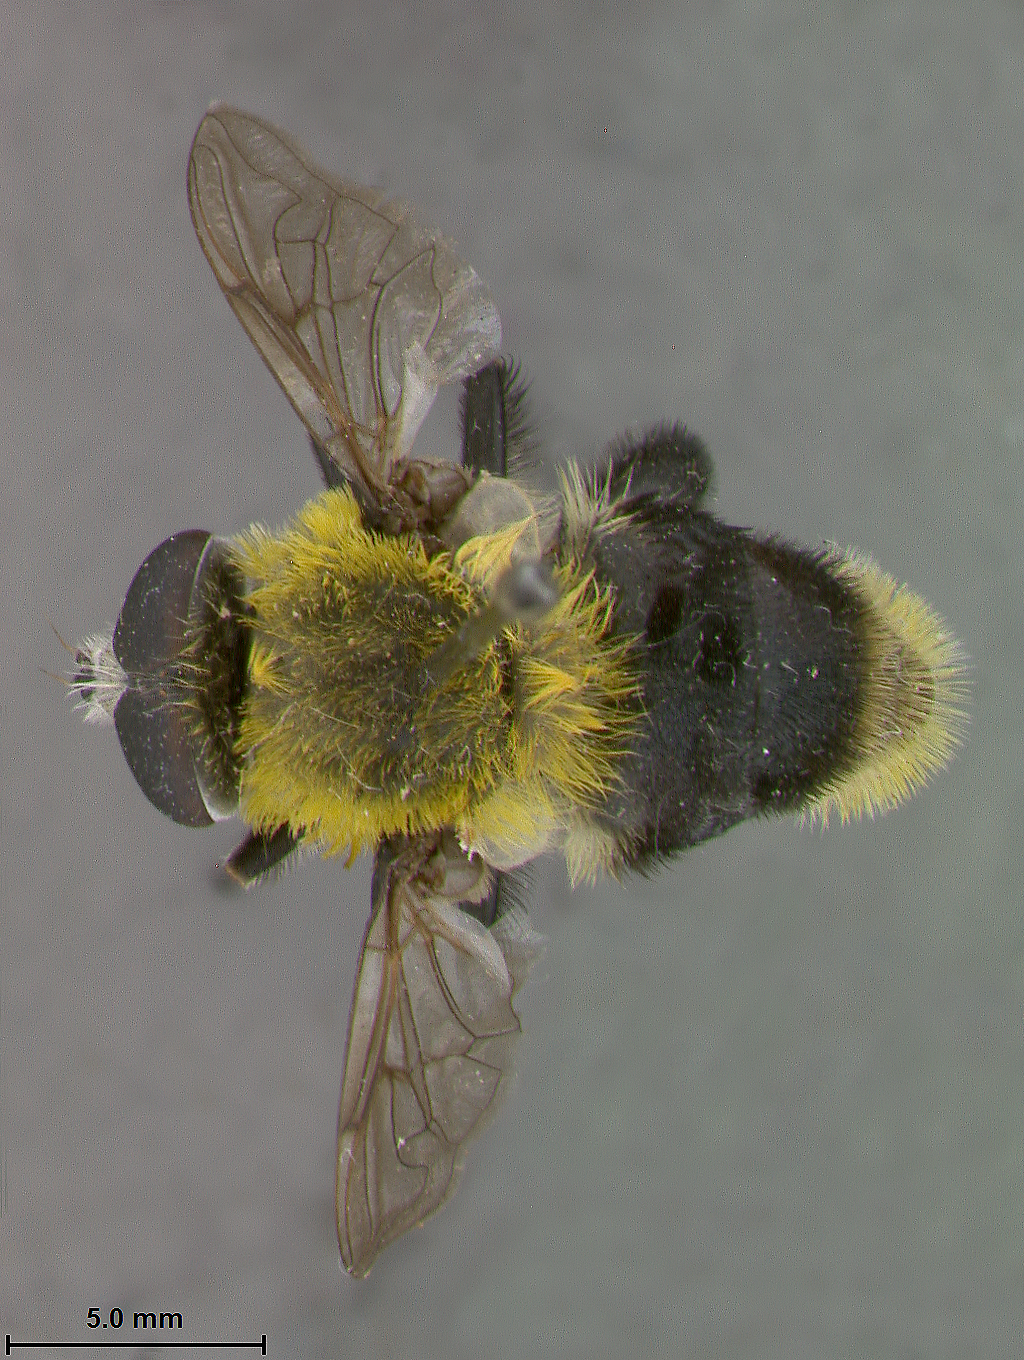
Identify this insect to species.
Mallota flavoterminata
